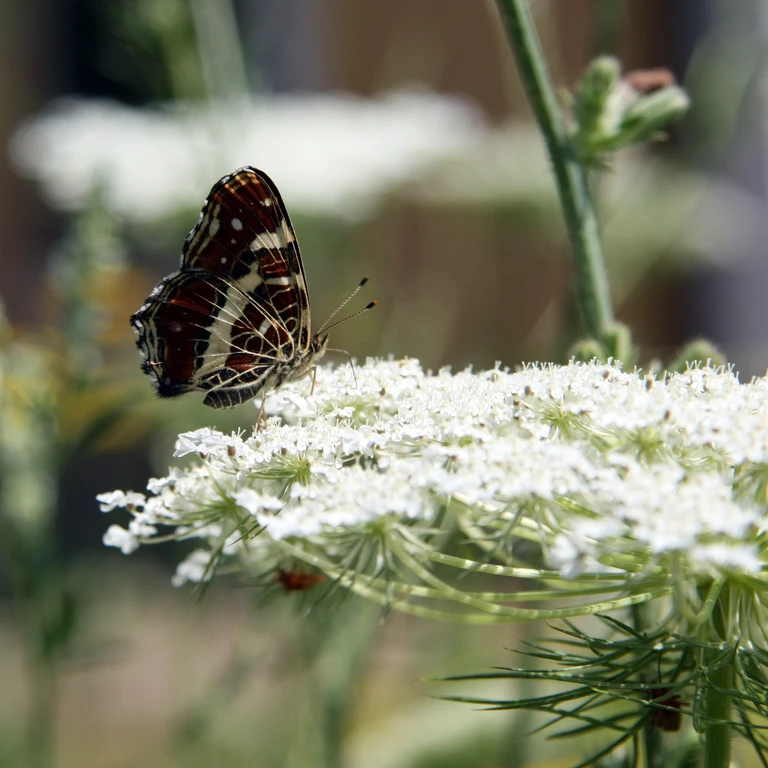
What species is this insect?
Araschnia levana
